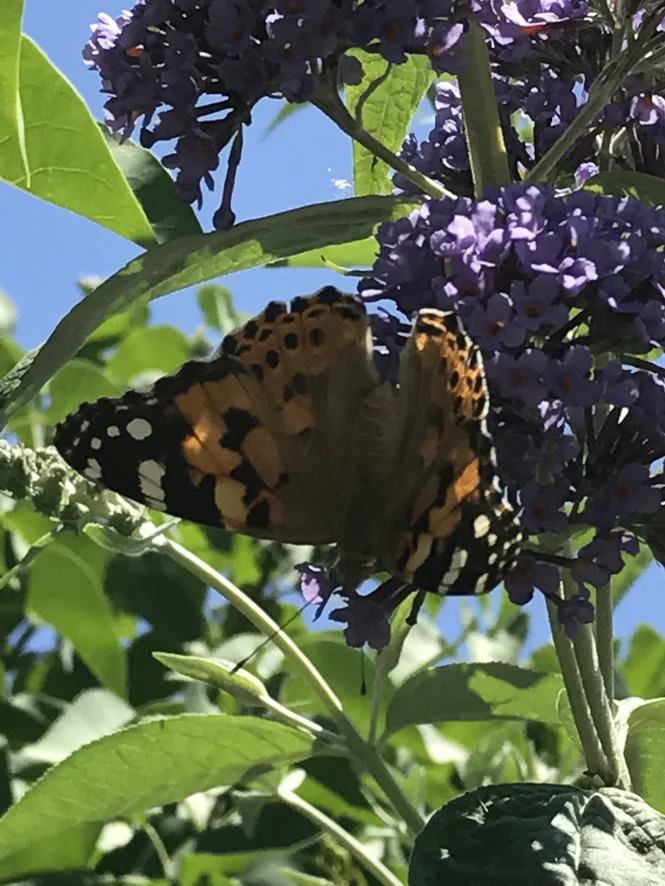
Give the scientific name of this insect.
Vanessa cardui
